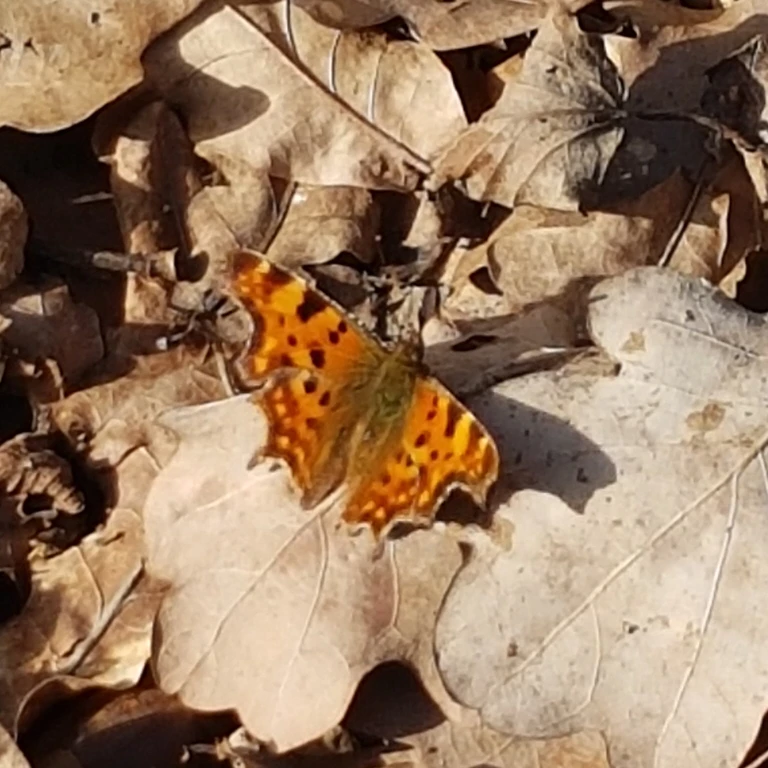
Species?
Polygonia c-album
